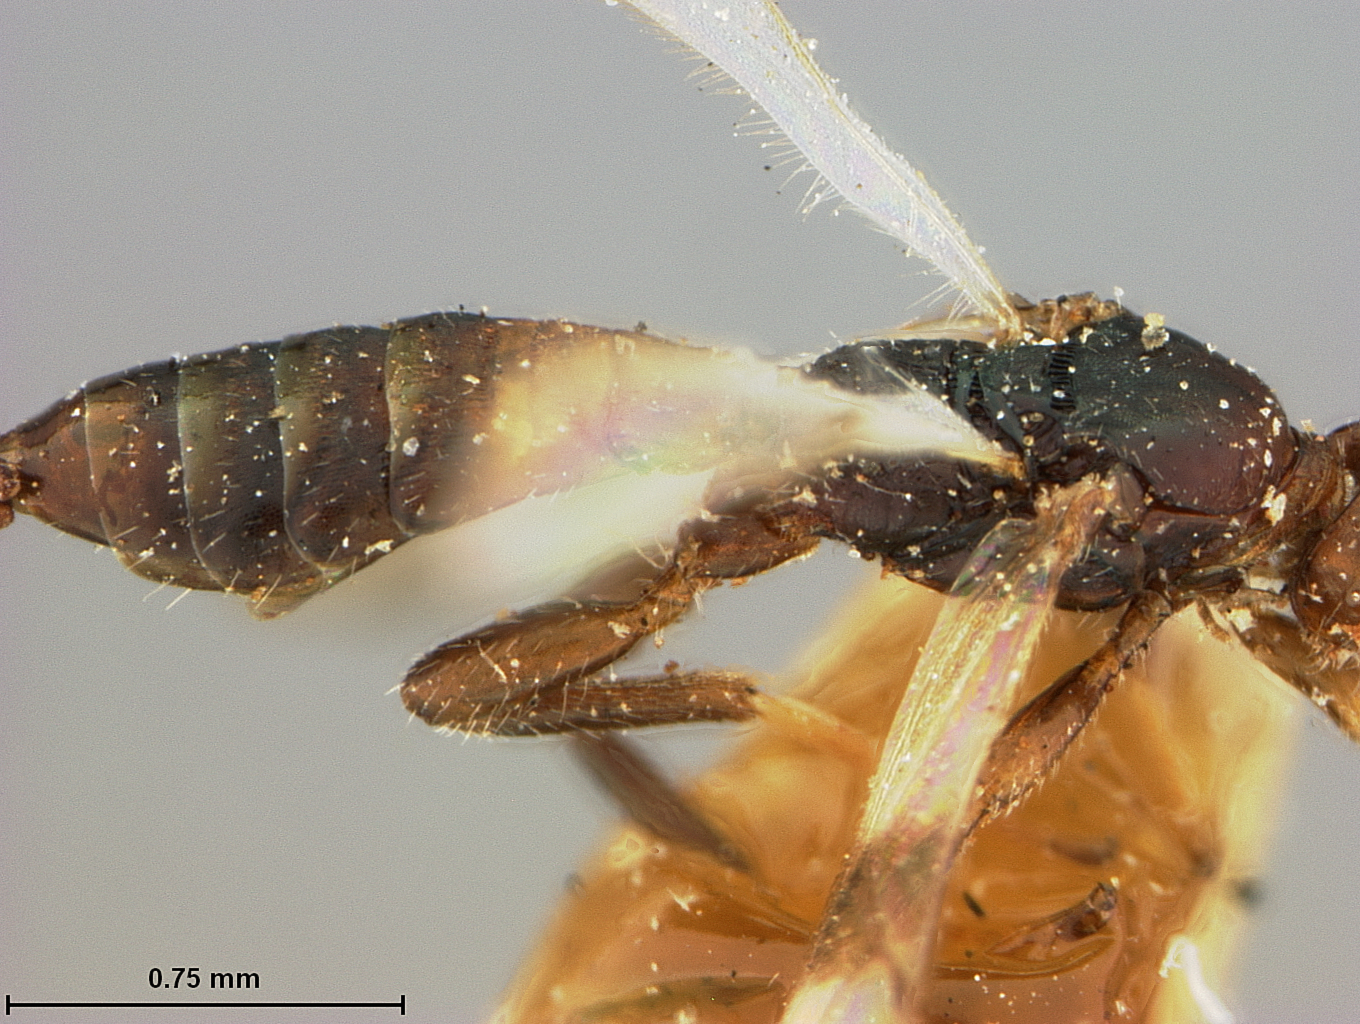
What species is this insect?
Pambolus bifasciatus
